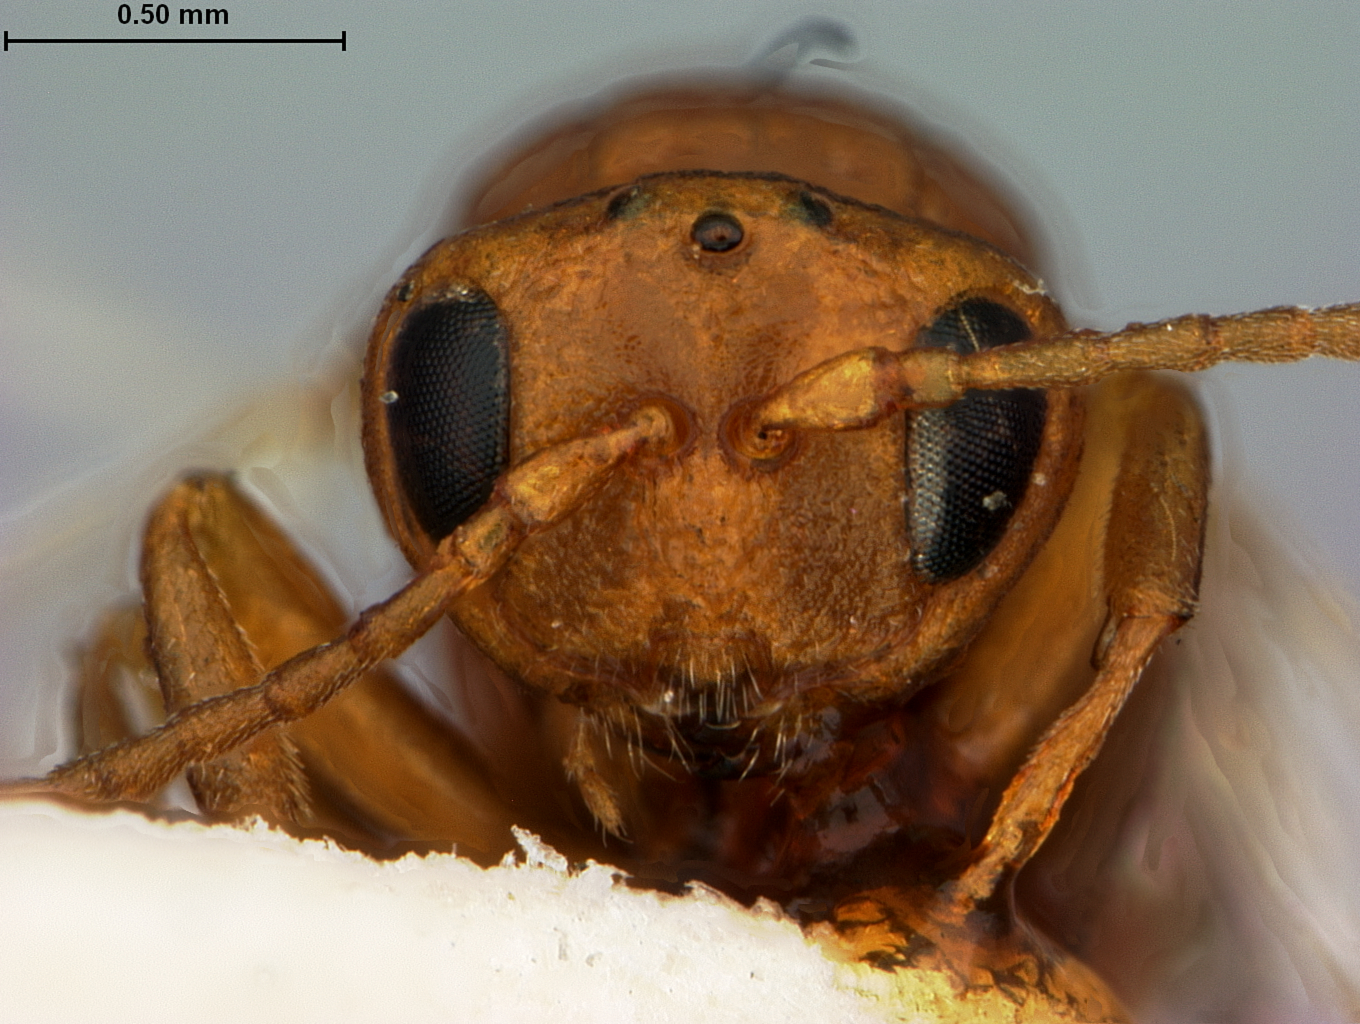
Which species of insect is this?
Callirhytis petrosa
